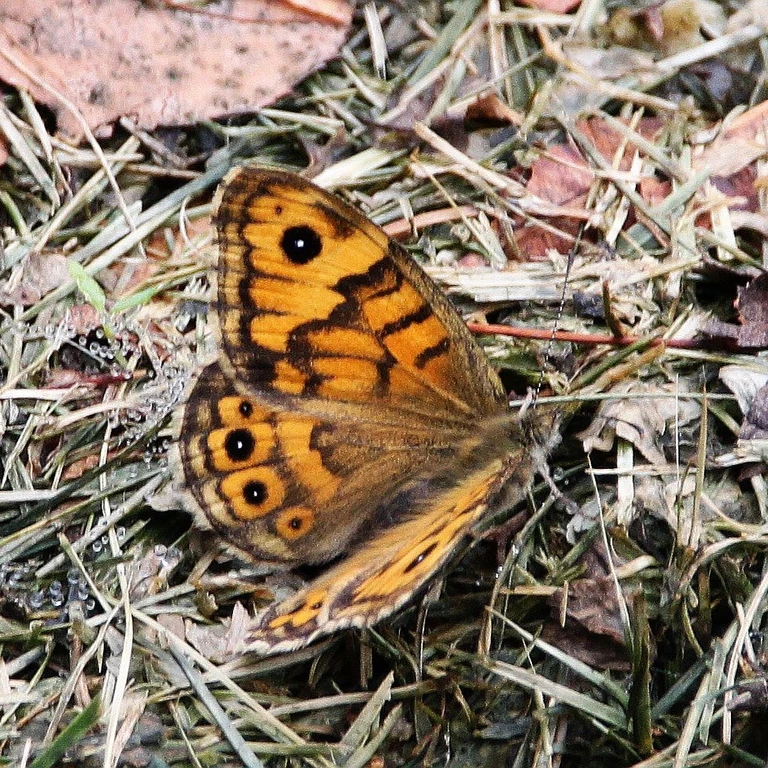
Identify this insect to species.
Lasiommata megera (also Pararge megera)
